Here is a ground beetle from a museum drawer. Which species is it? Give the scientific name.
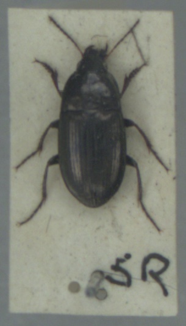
Amara aenea
